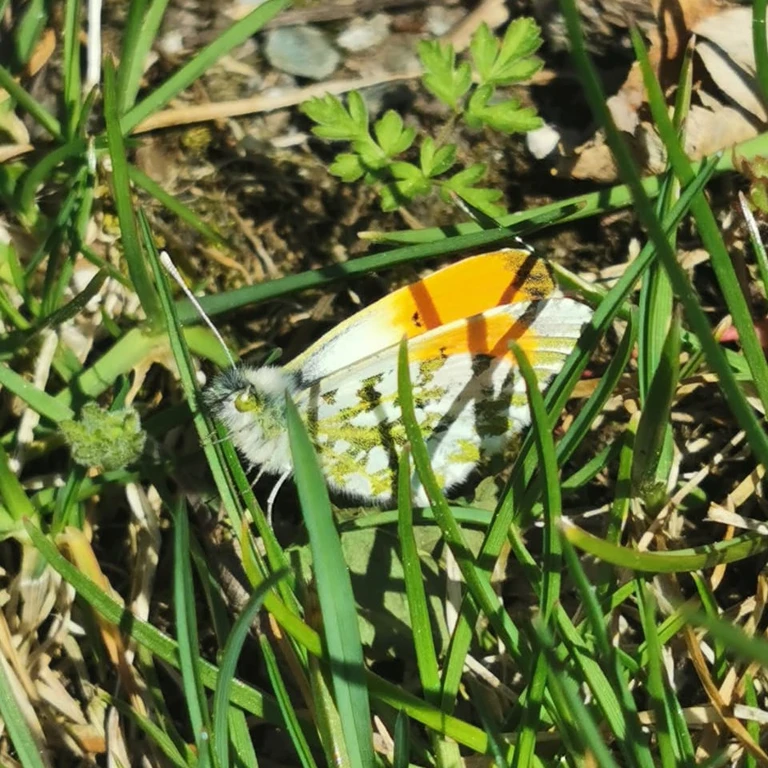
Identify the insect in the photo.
Anthocharis cardamines
